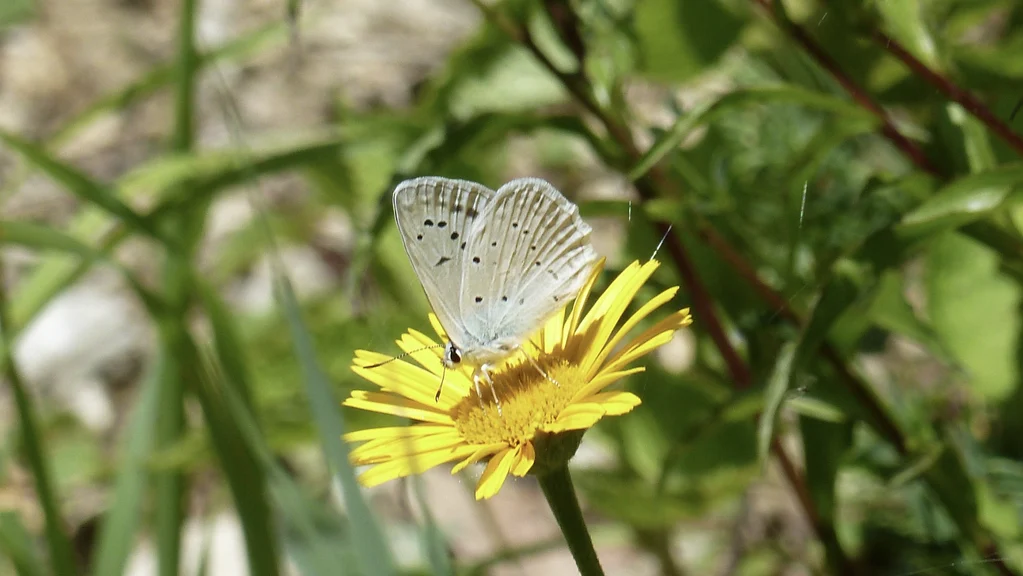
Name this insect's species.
Polyommatus daphnis
